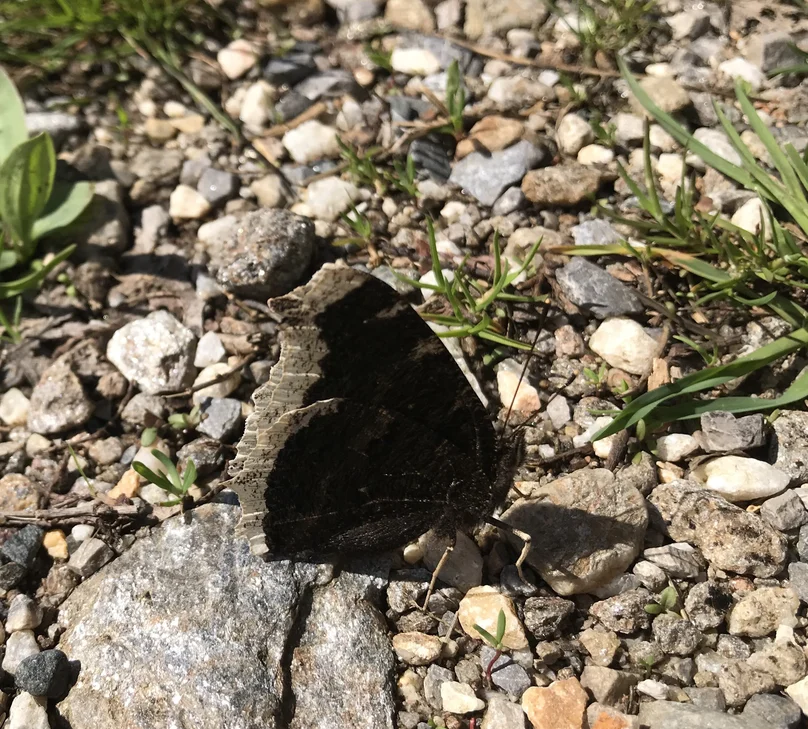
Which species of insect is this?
Nymphalis antiopa
